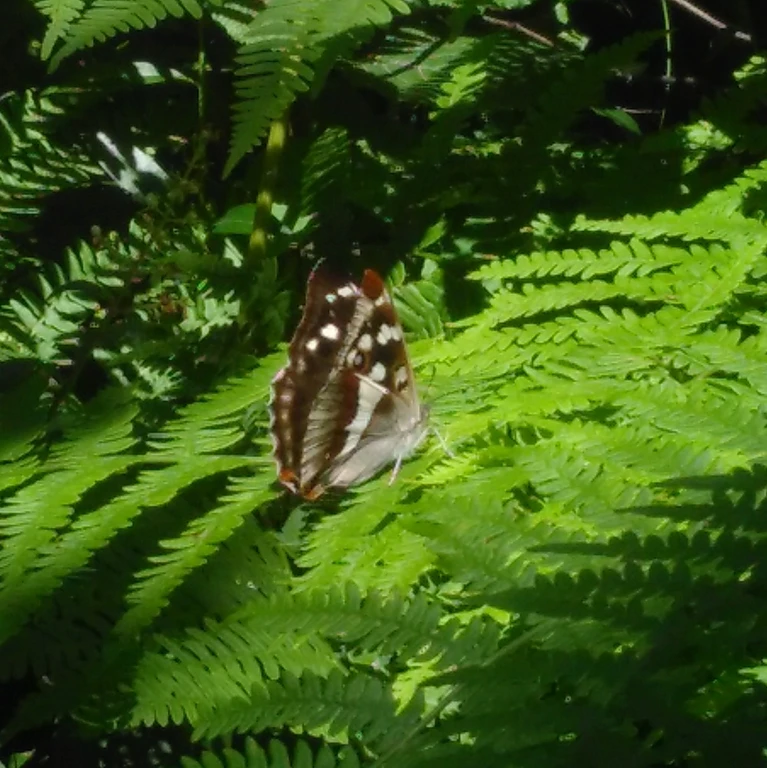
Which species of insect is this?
Apatura iris
